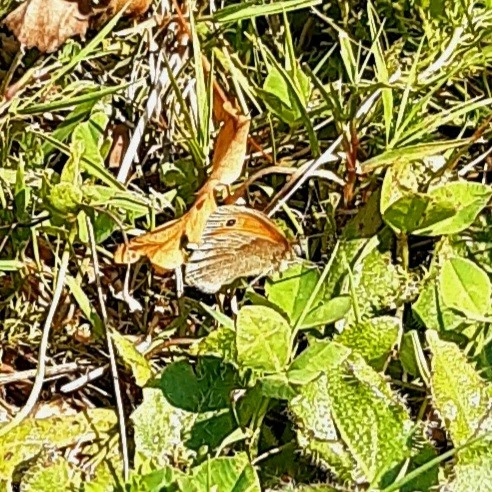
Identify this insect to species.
Coenonympha pamphilus
